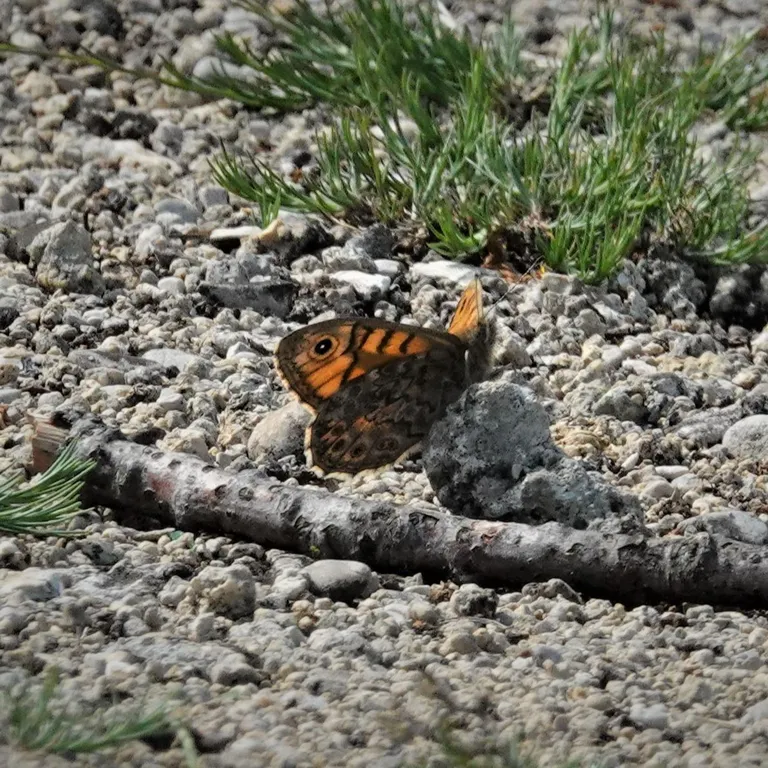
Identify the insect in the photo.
Lasiommata megera (also Pararge megera)
